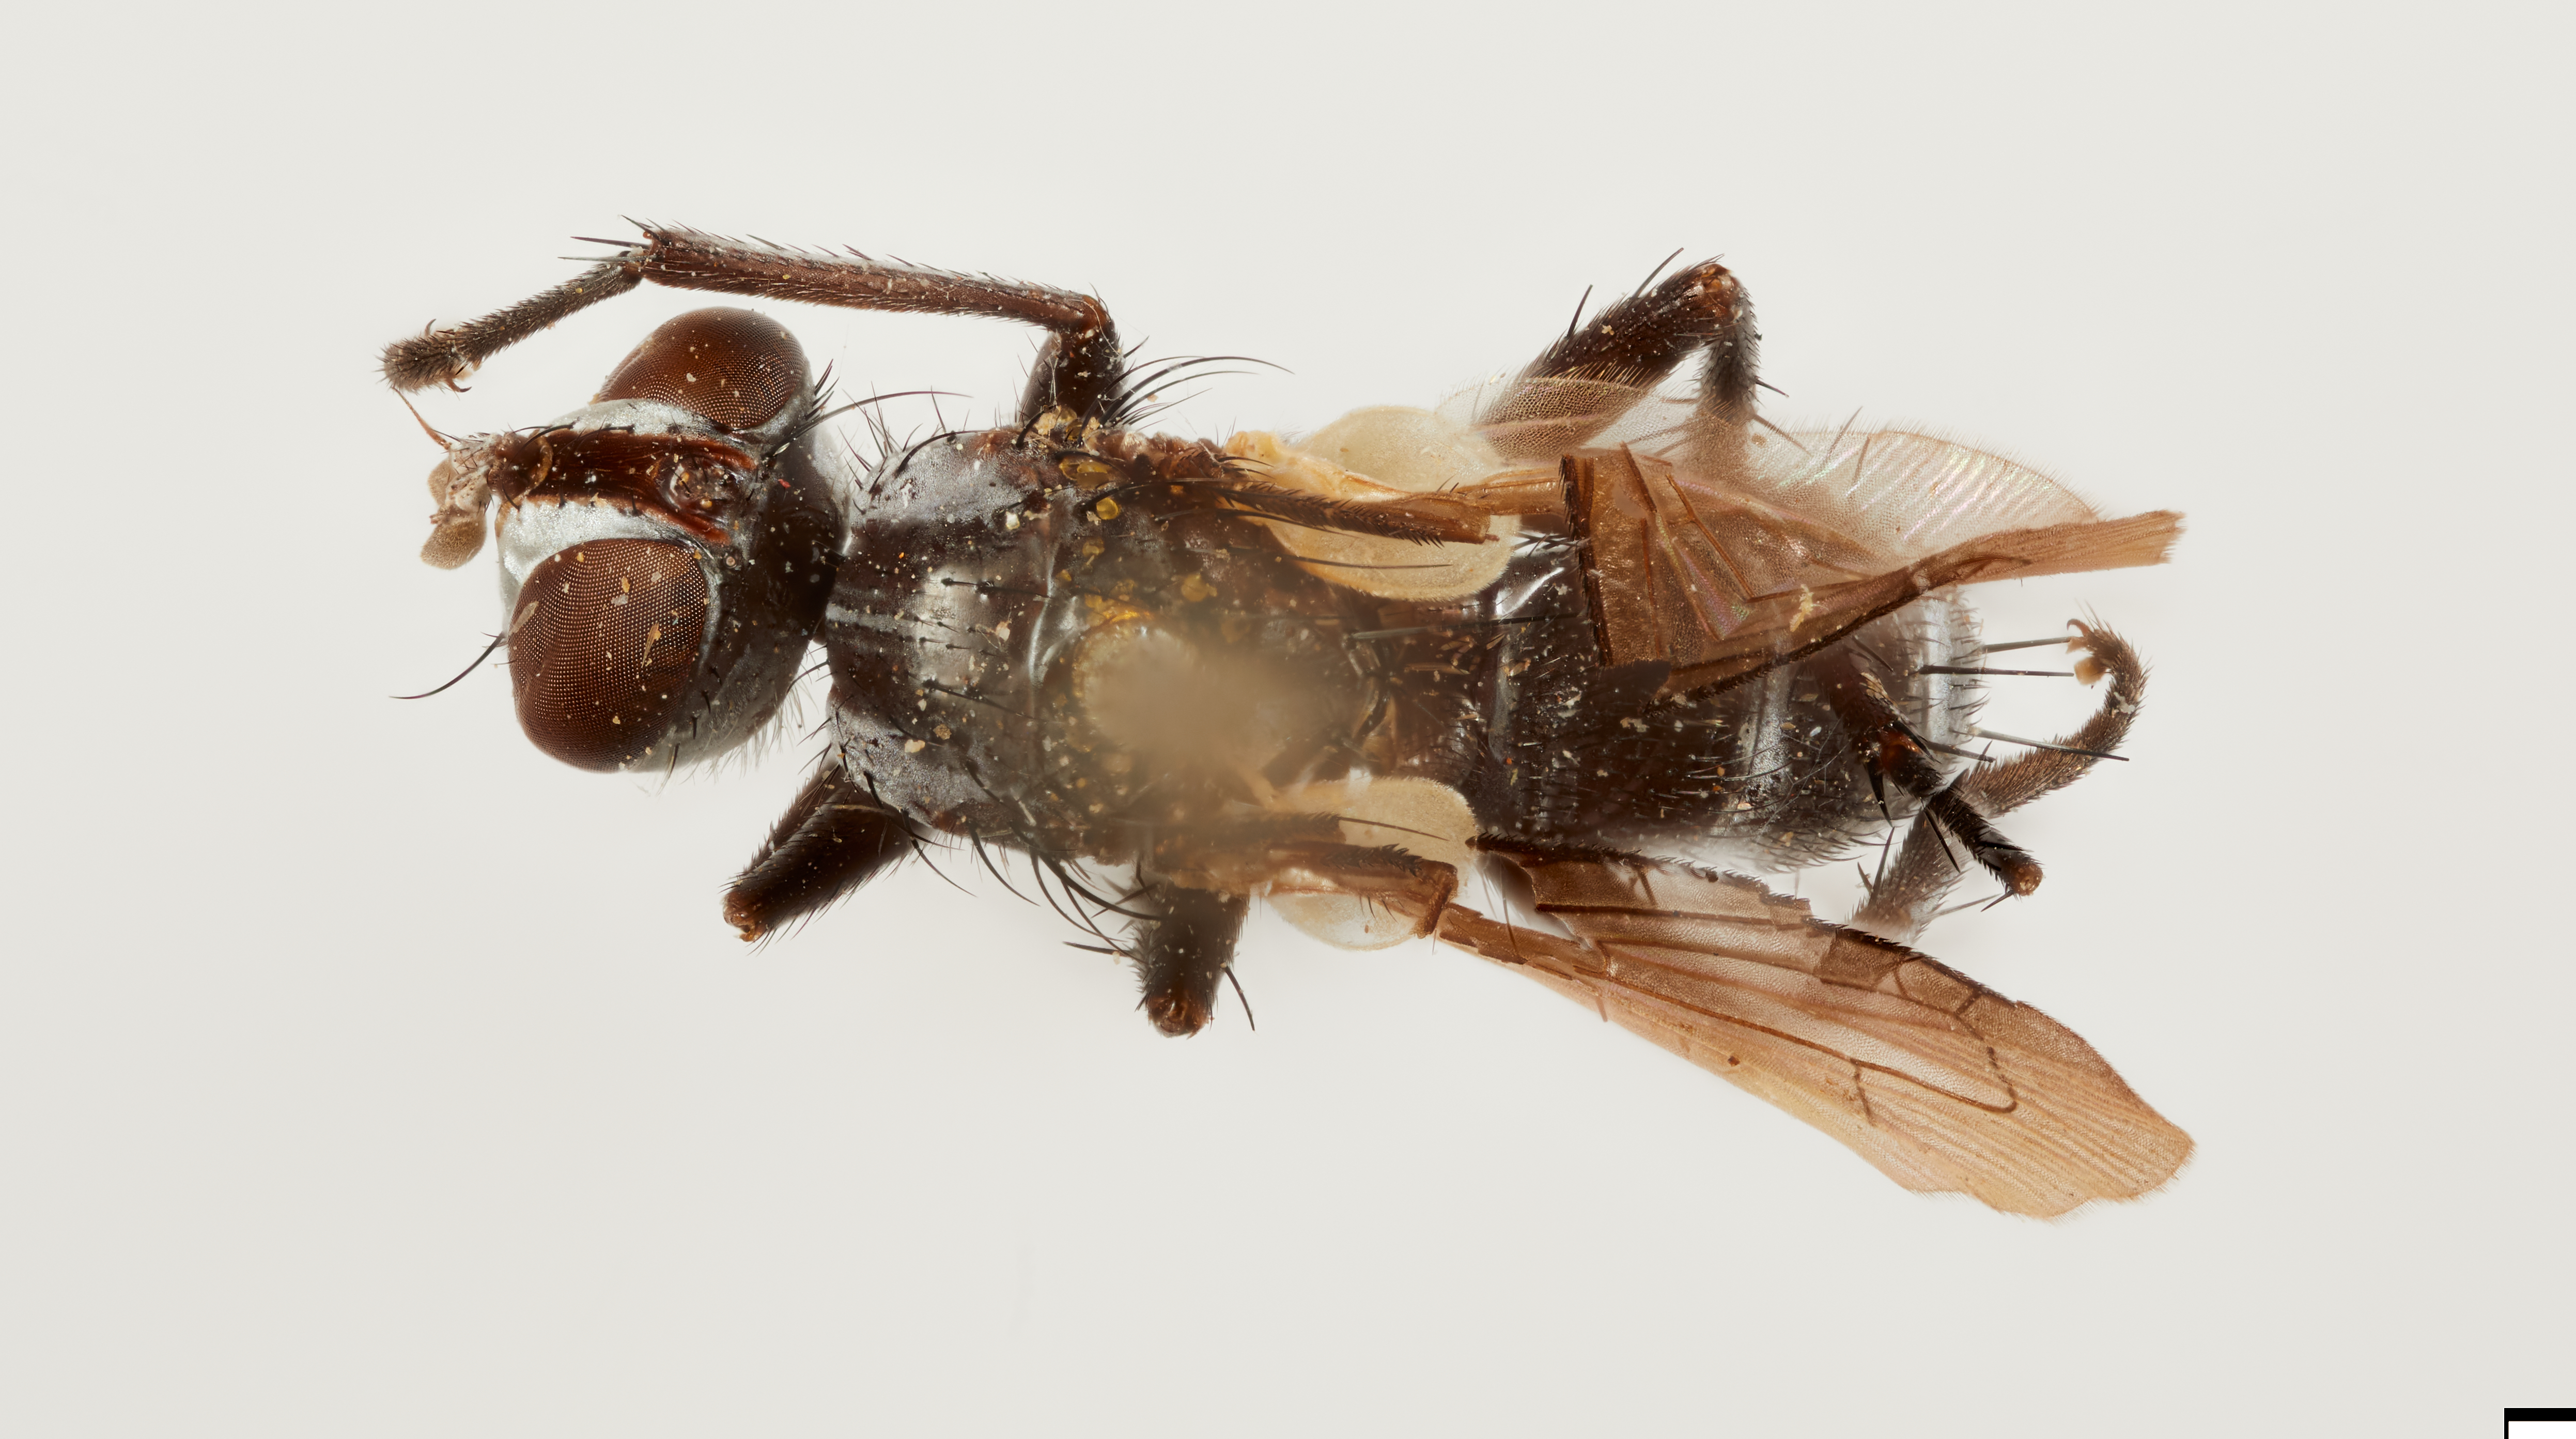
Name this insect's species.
Androcyptera anorbitalis
